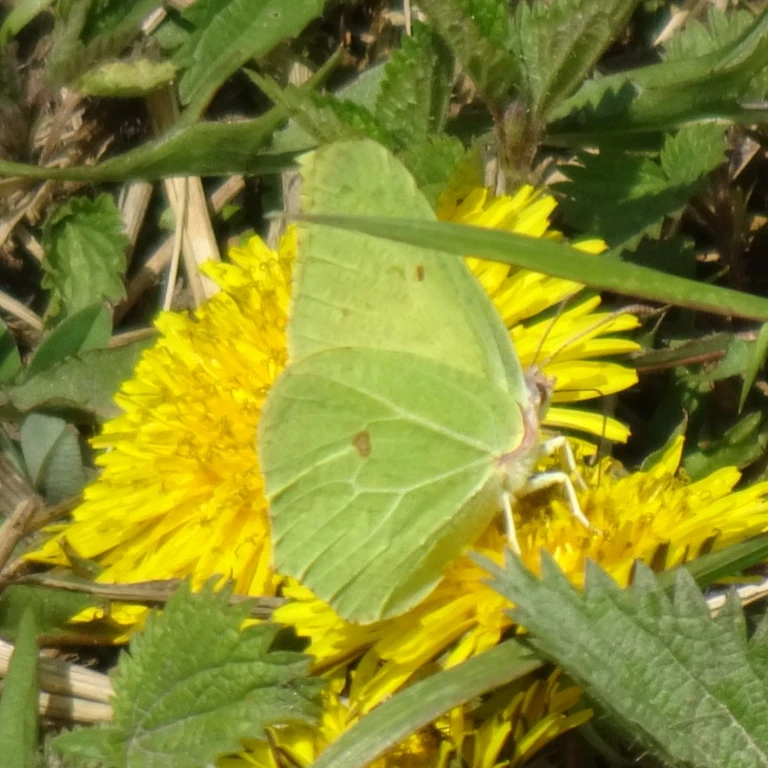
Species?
Gonepteryx rhamni
